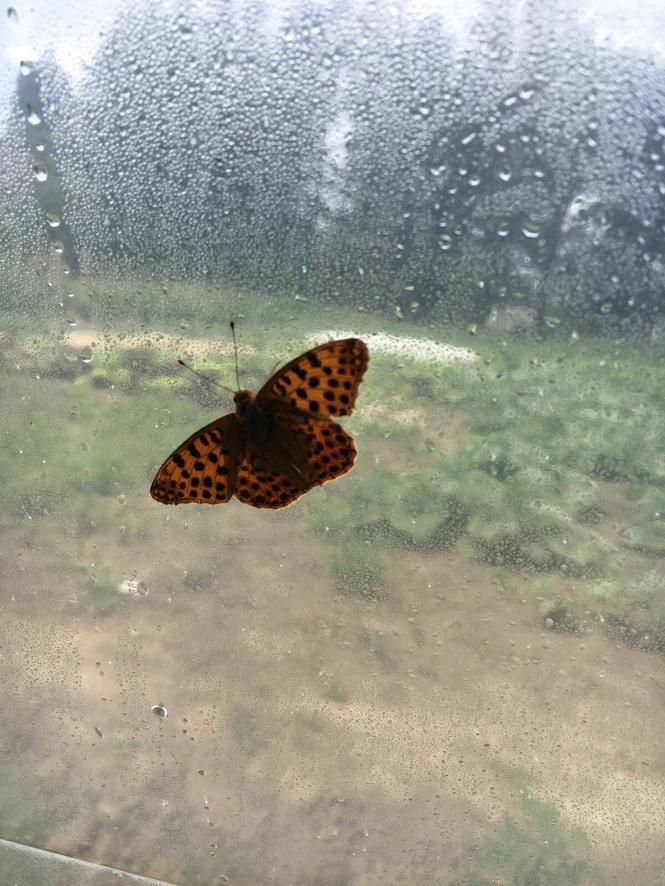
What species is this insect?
Issoria lathonia
